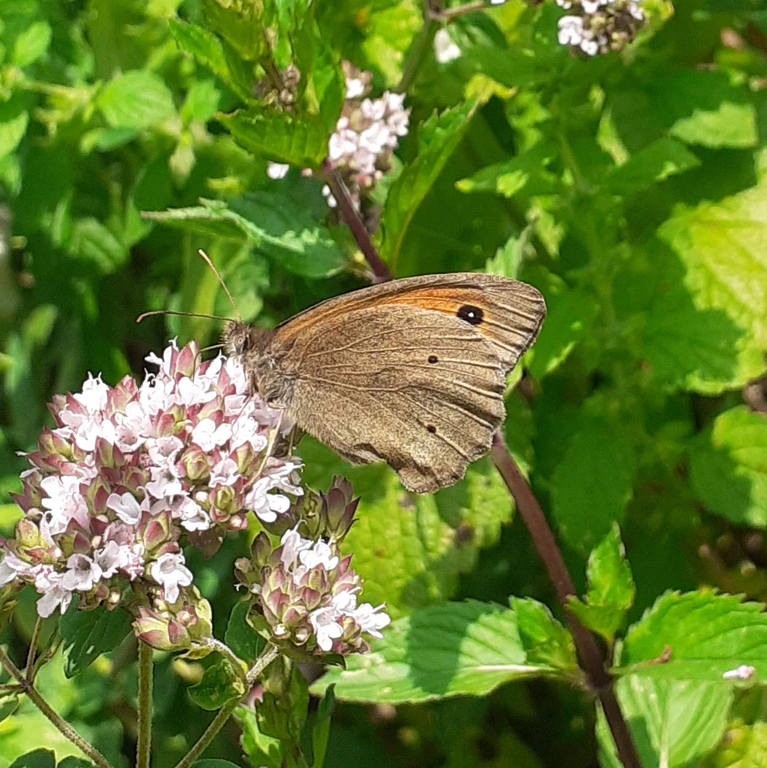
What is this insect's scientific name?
Maniola jurtina
